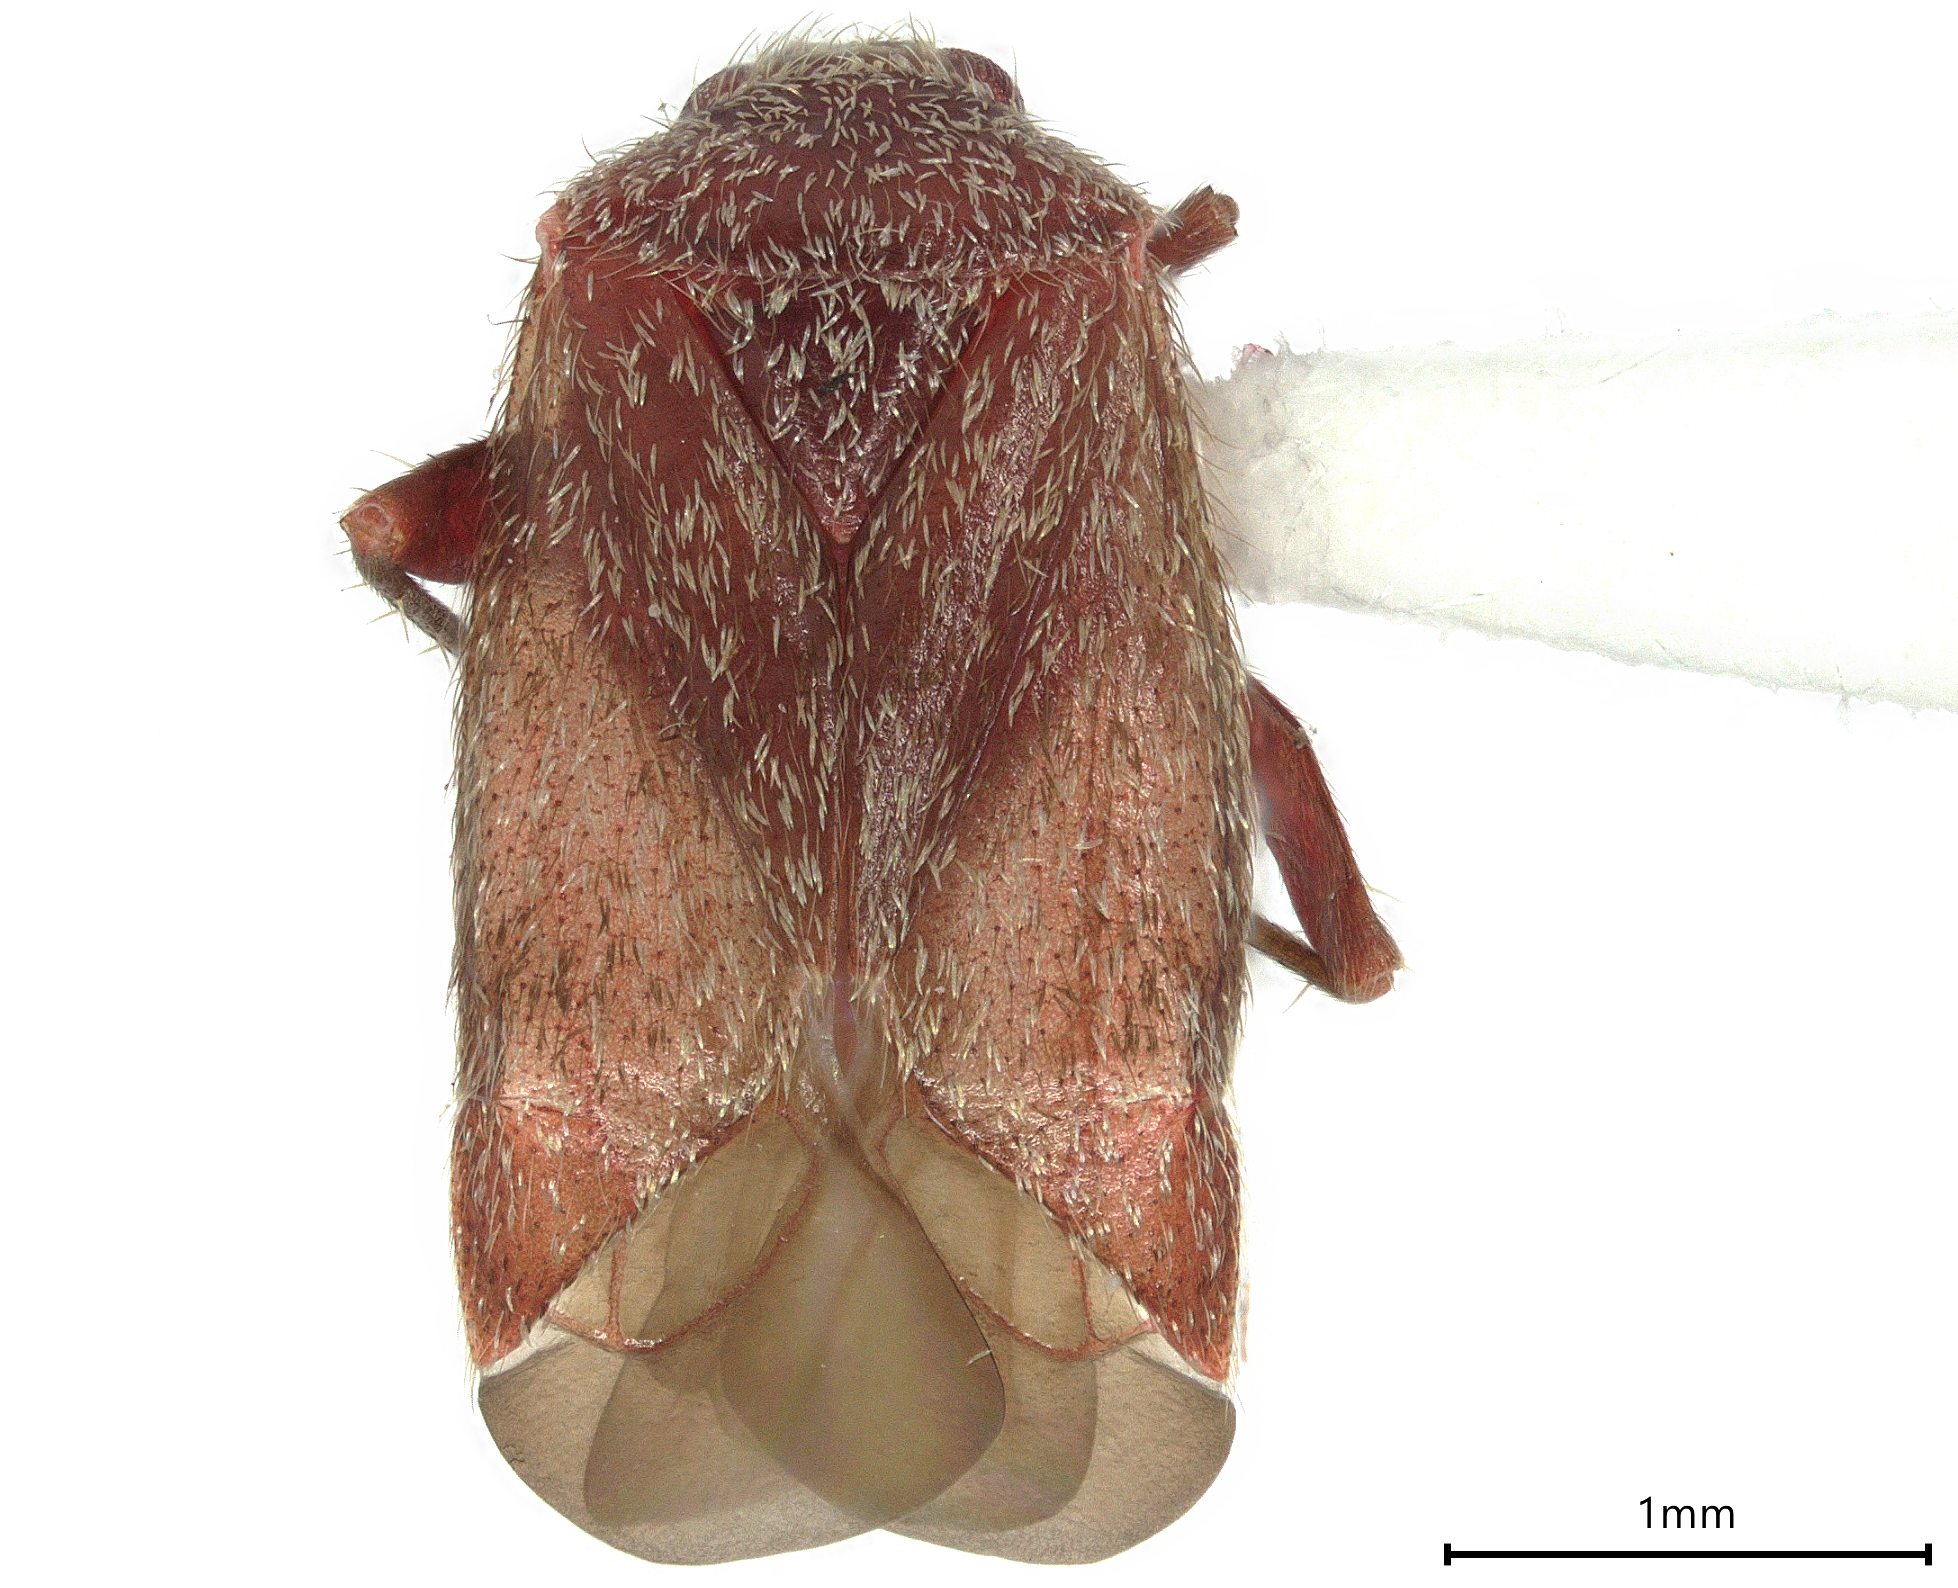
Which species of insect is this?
Texocoris nigrellus
